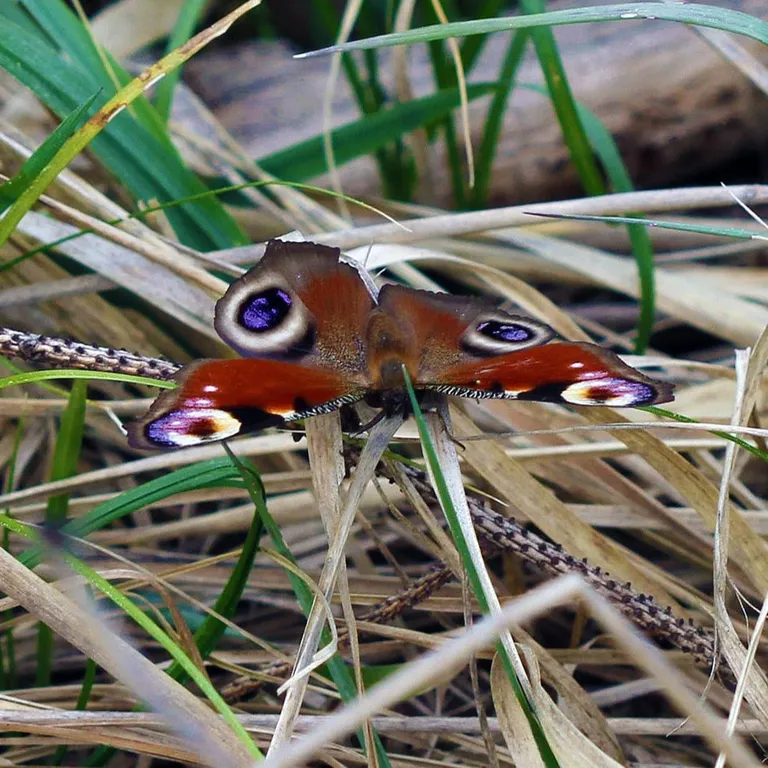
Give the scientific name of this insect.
Aglais io
